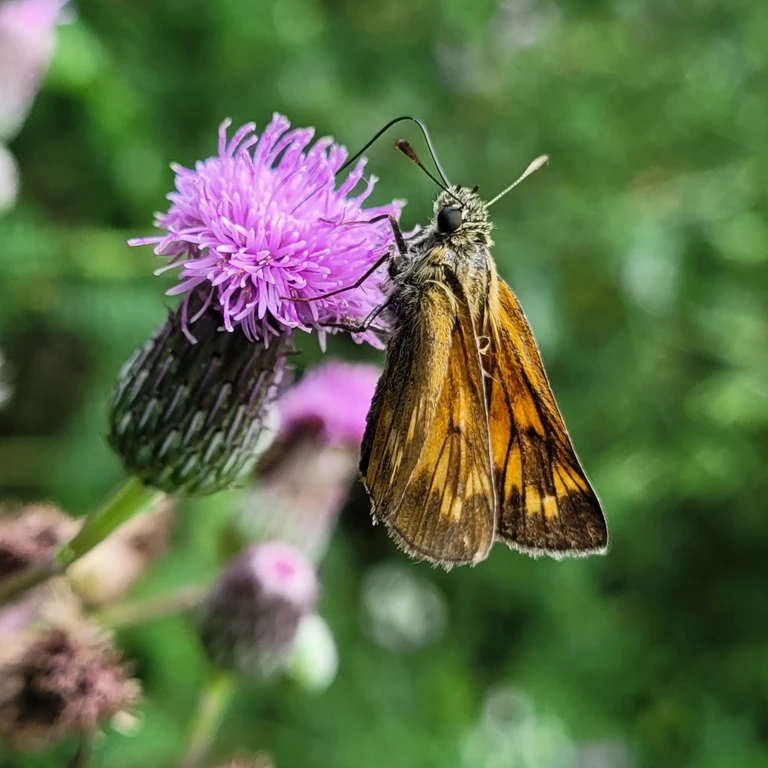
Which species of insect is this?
Ochlodes sylvanus (also Ochlodes venata)
